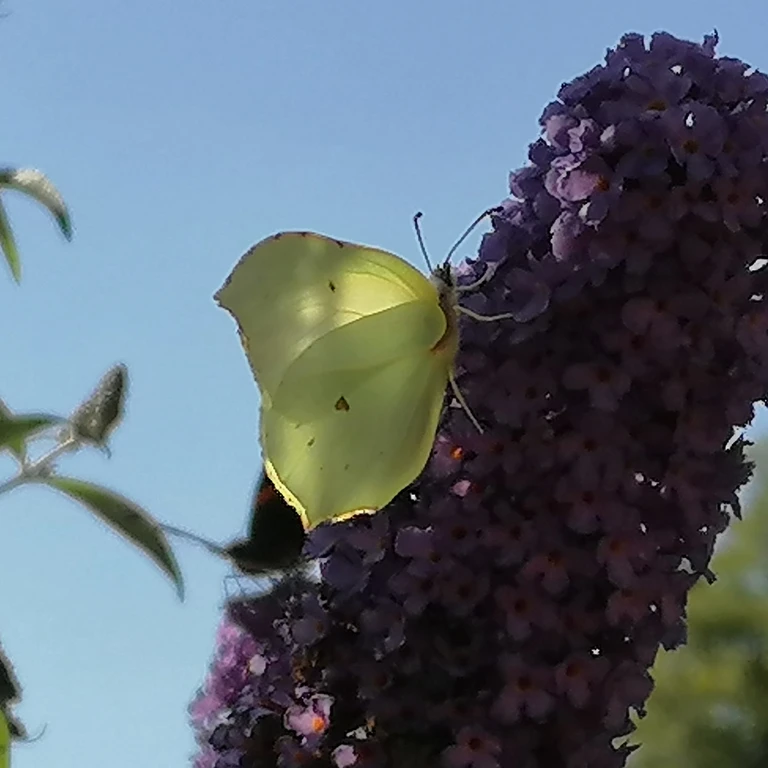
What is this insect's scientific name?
Gonepteryx rhamni
